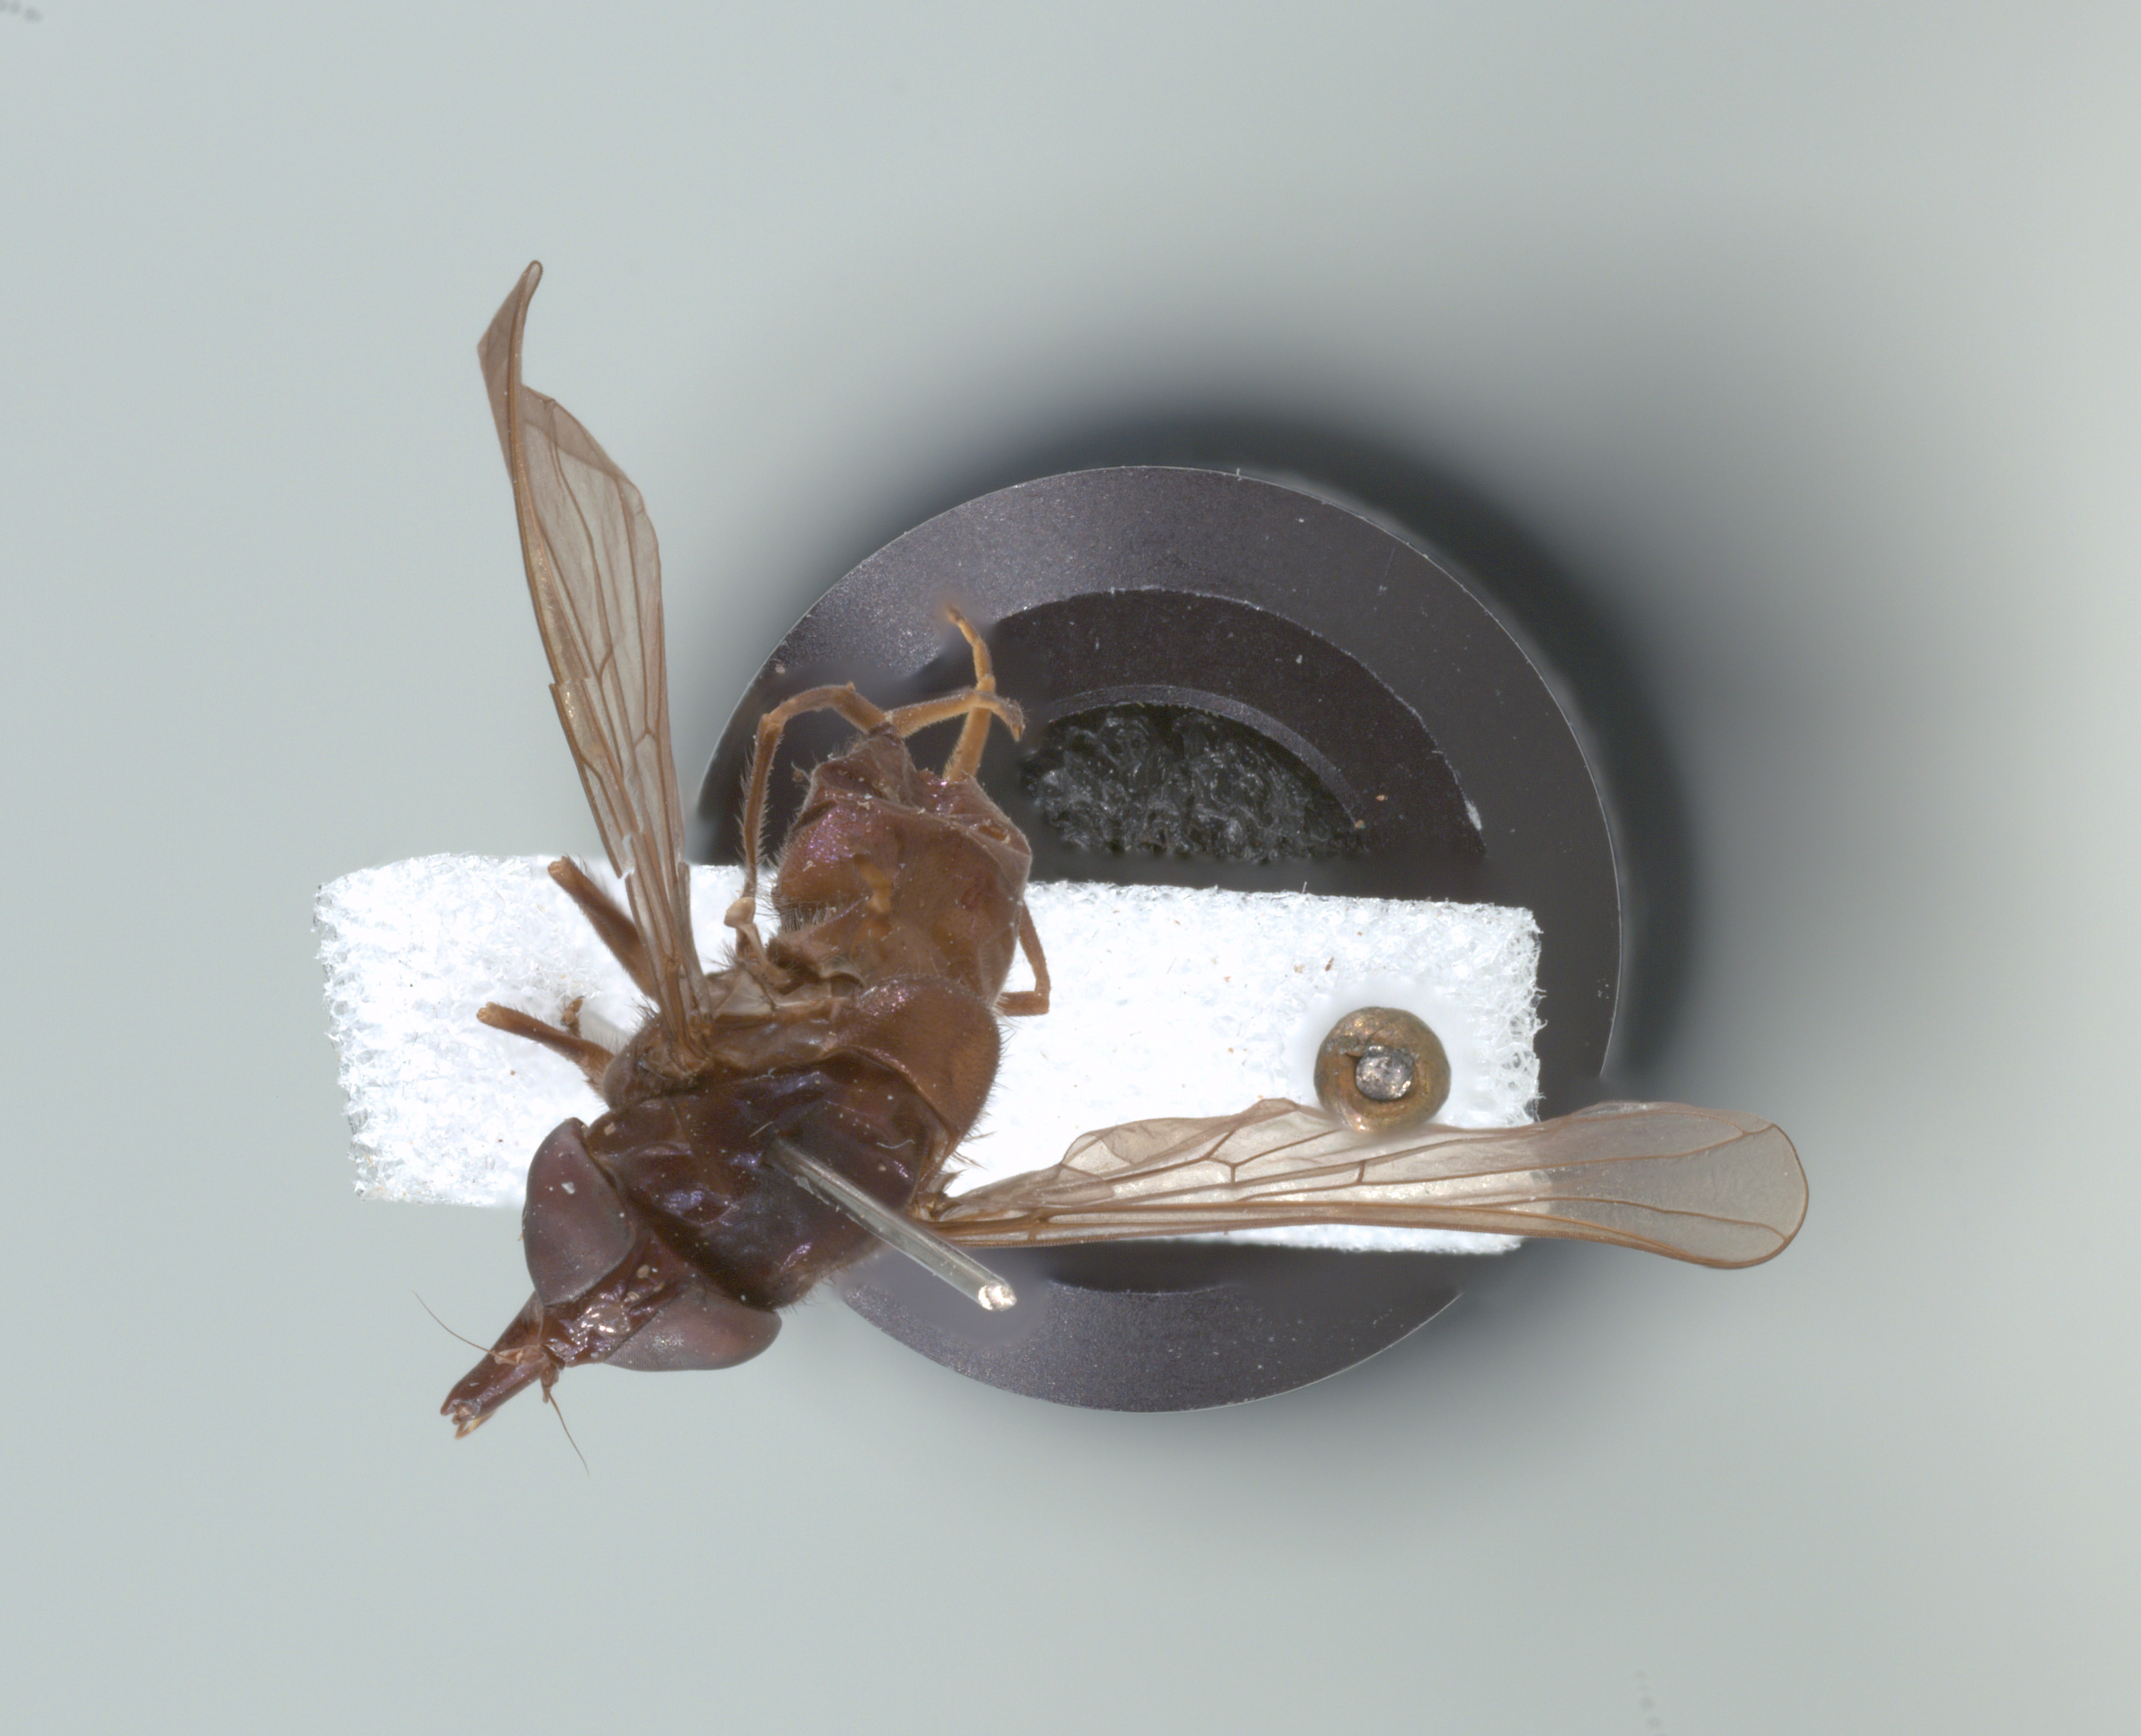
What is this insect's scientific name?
Rhingia cyanoprora
